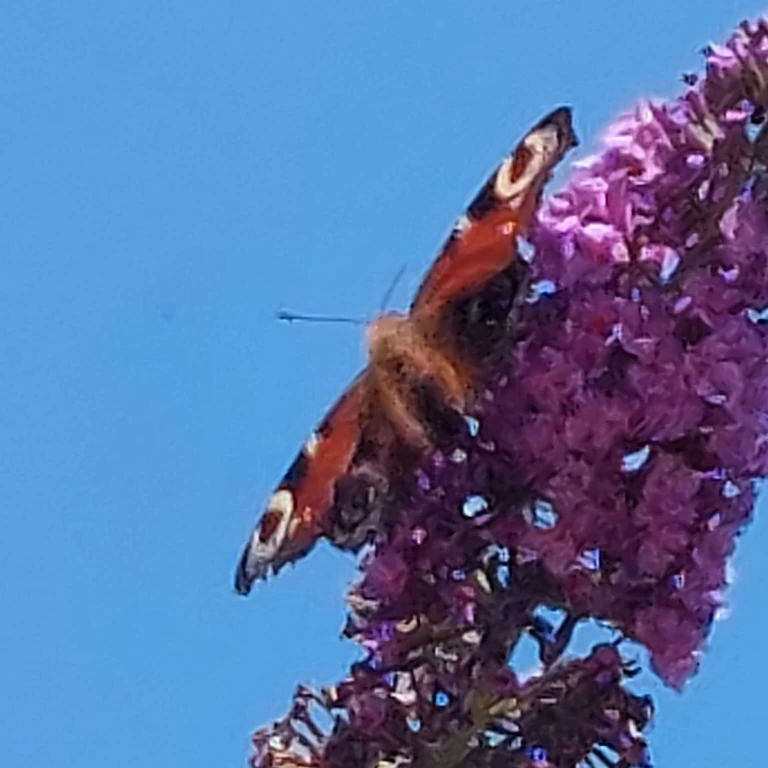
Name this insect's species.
Aglais io
